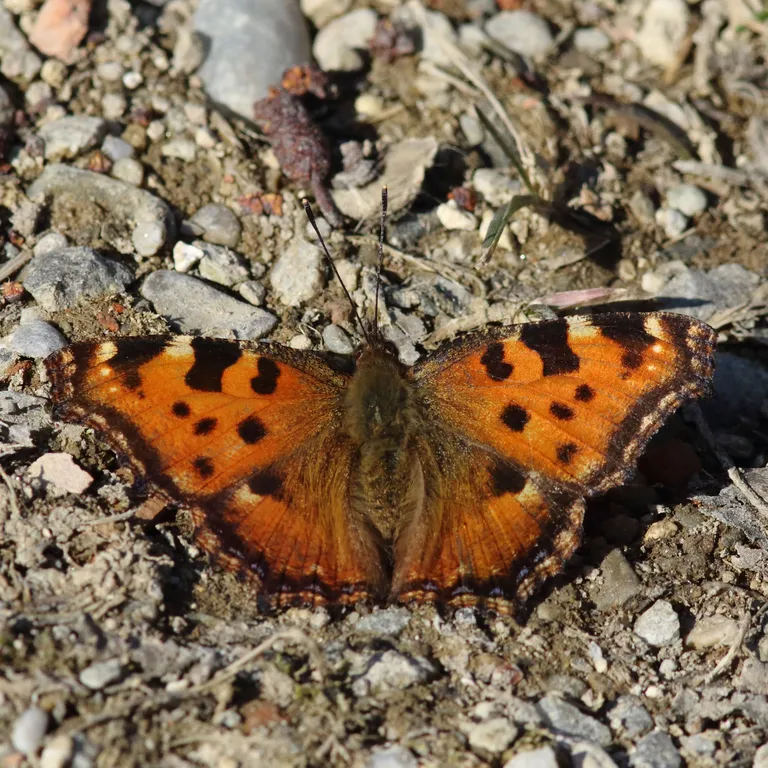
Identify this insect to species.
Nymphalis polychloros
